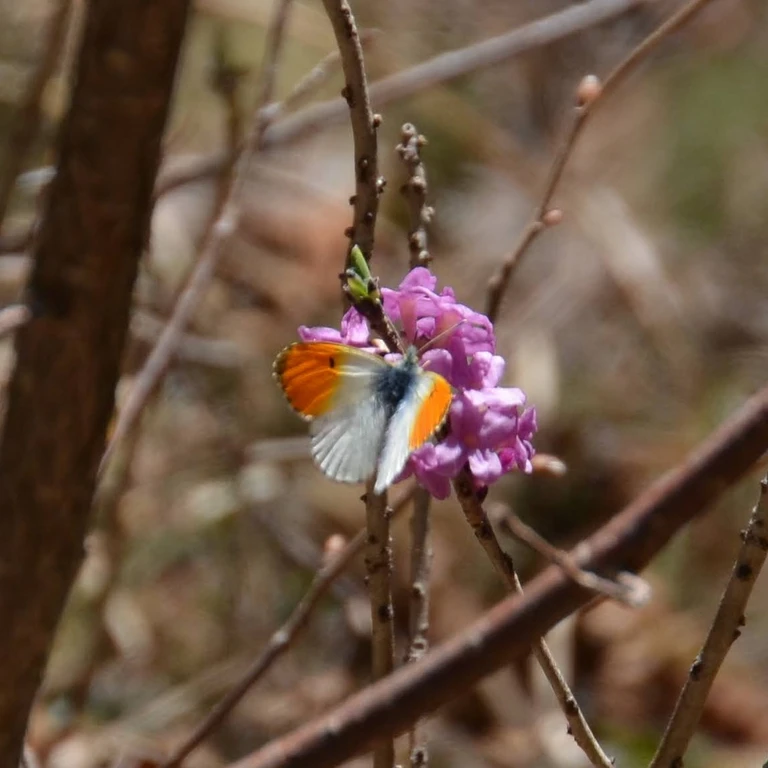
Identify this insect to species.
Anthocharis cardamines
